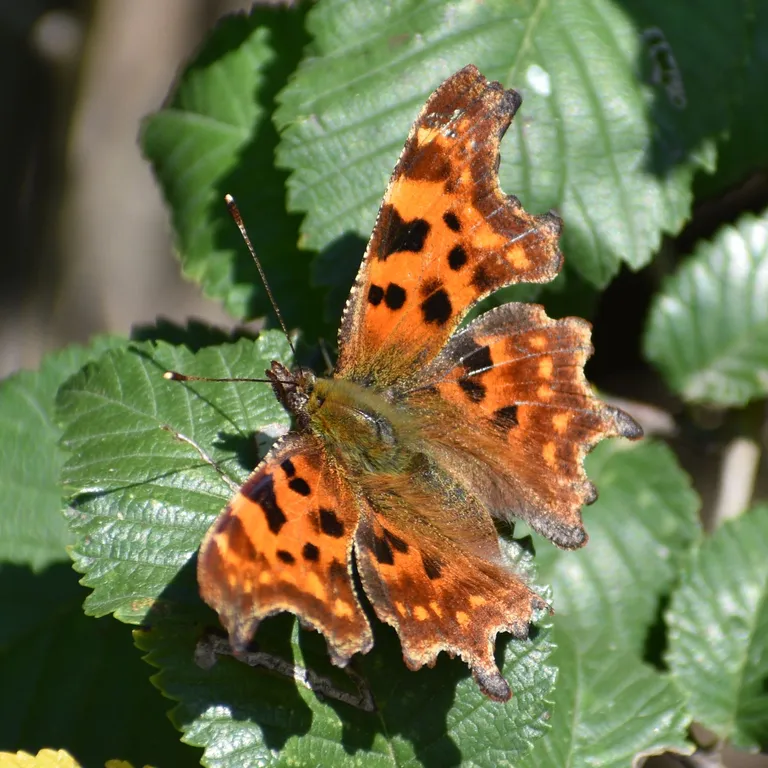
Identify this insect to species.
Polygonia c-album
